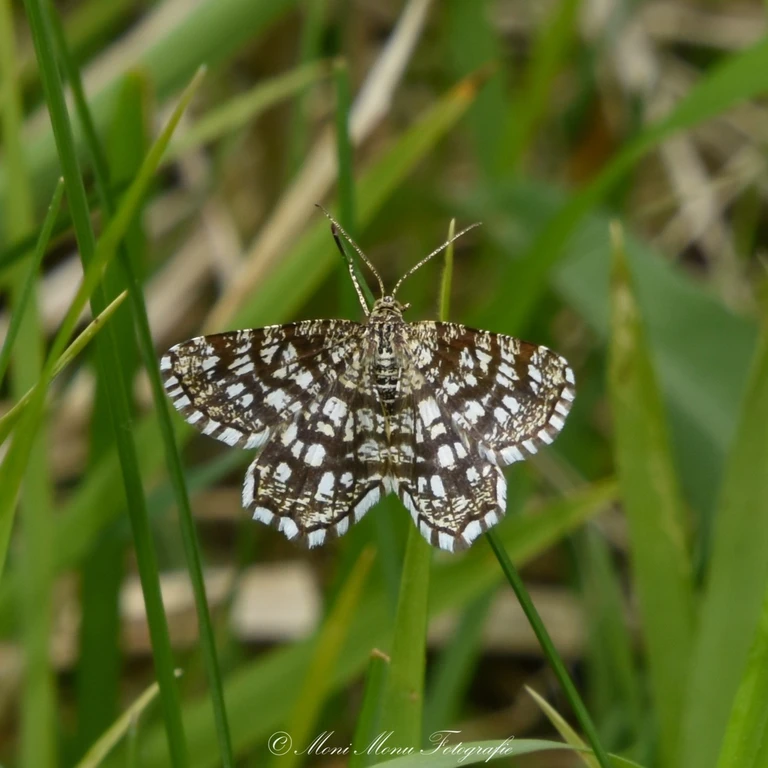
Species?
Chiasmia clathrata
